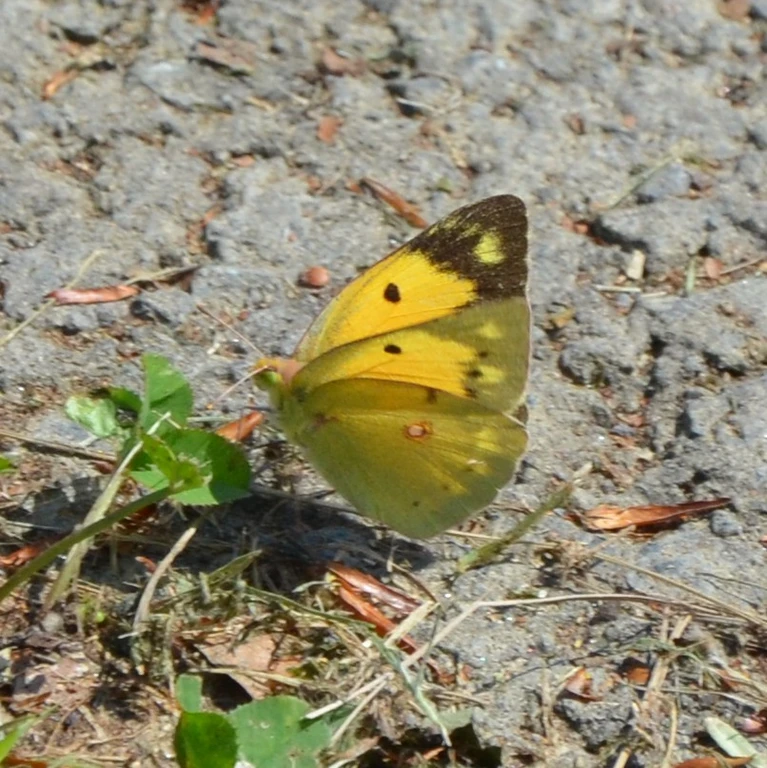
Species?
Colias croceus
